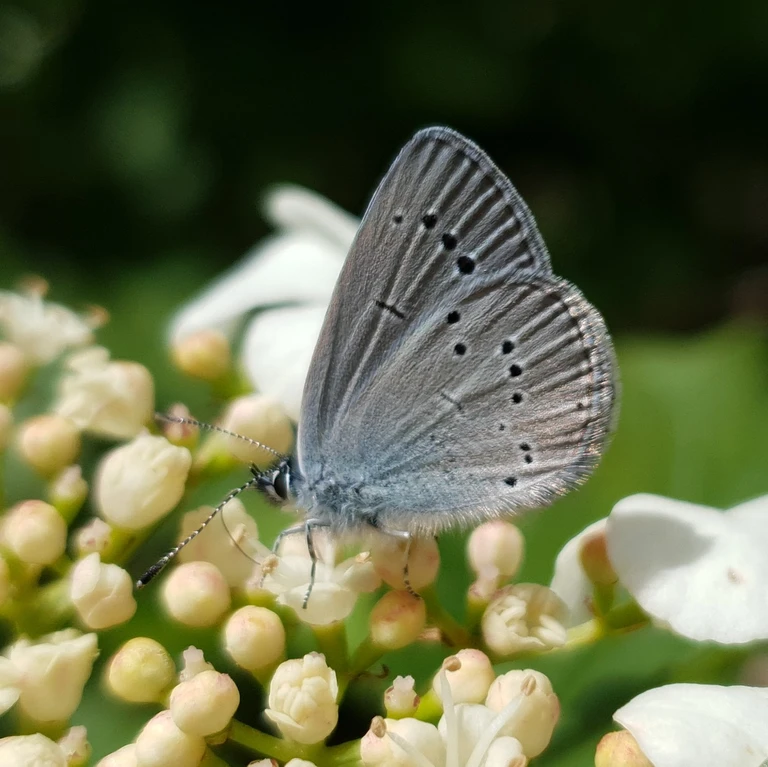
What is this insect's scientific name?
Cupido minimus
